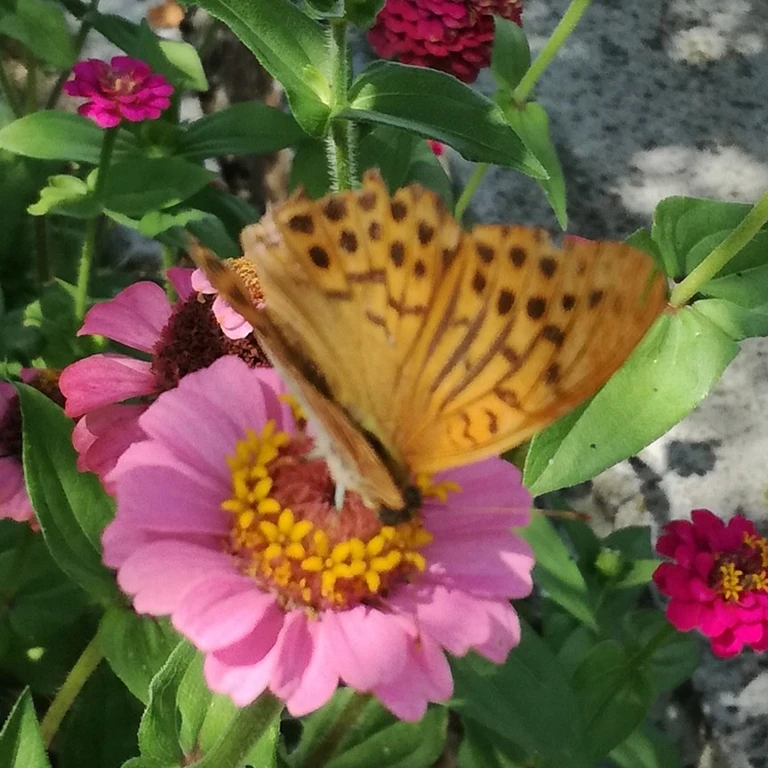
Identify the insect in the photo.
Argynnis paphia
